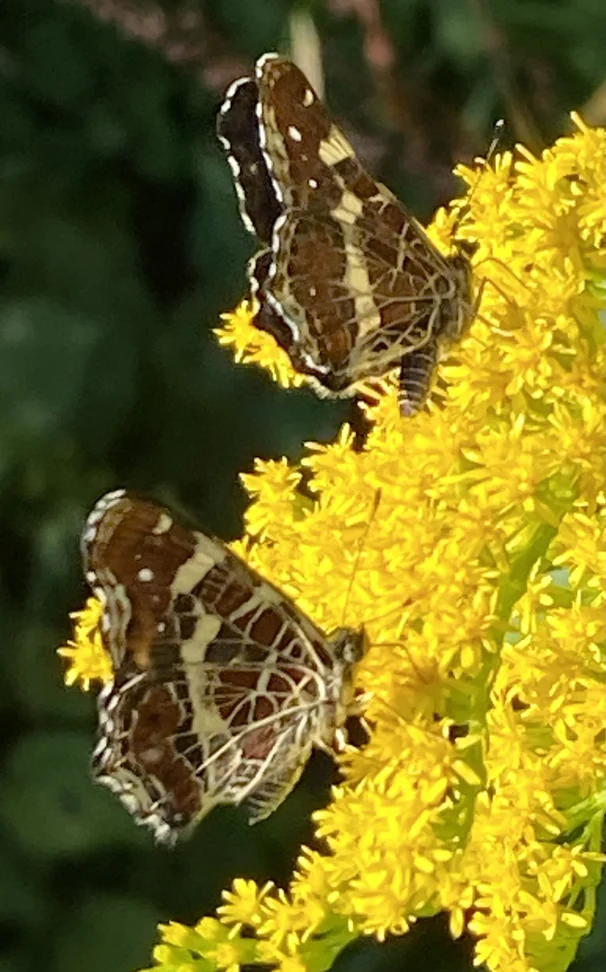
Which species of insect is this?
Araschnia levana
